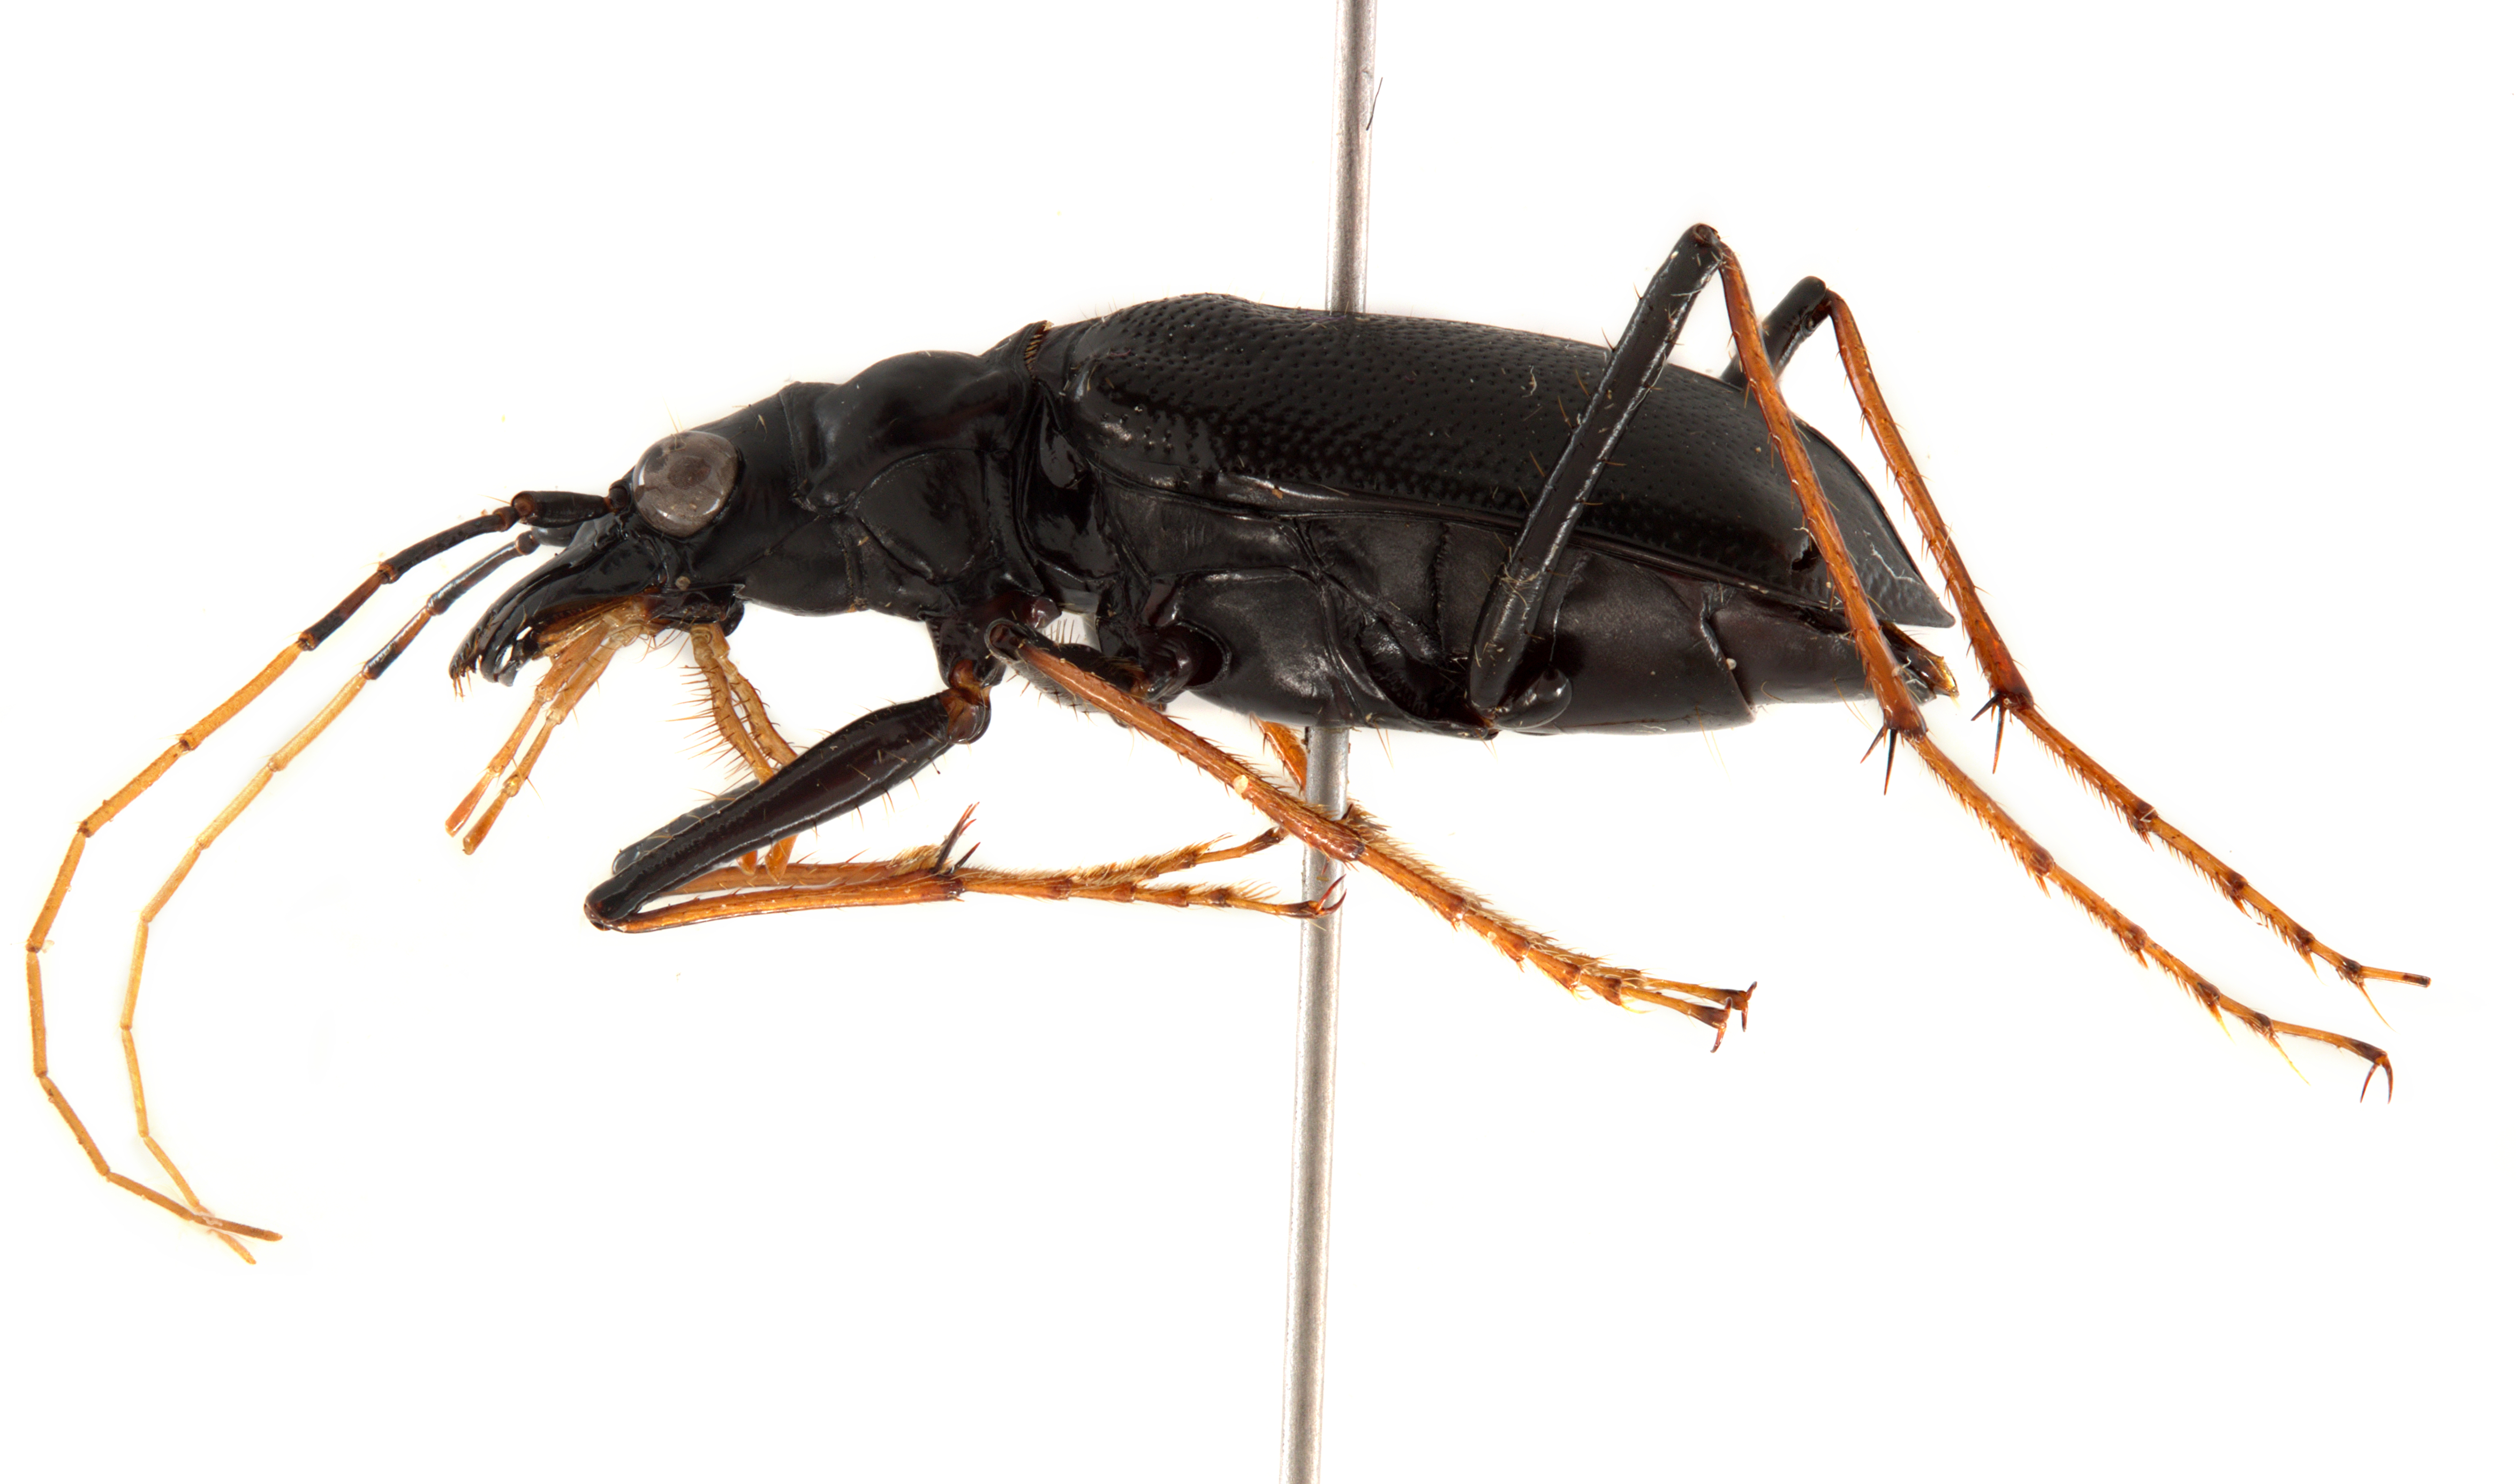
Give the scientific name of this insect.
Oxycheila tristis
